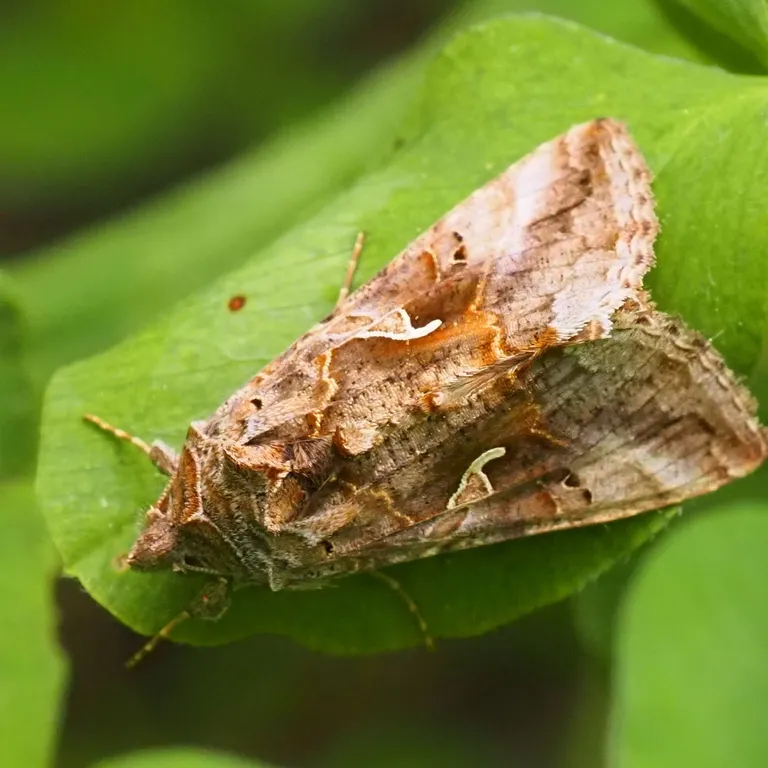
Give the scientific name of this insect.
Autographa gamma
